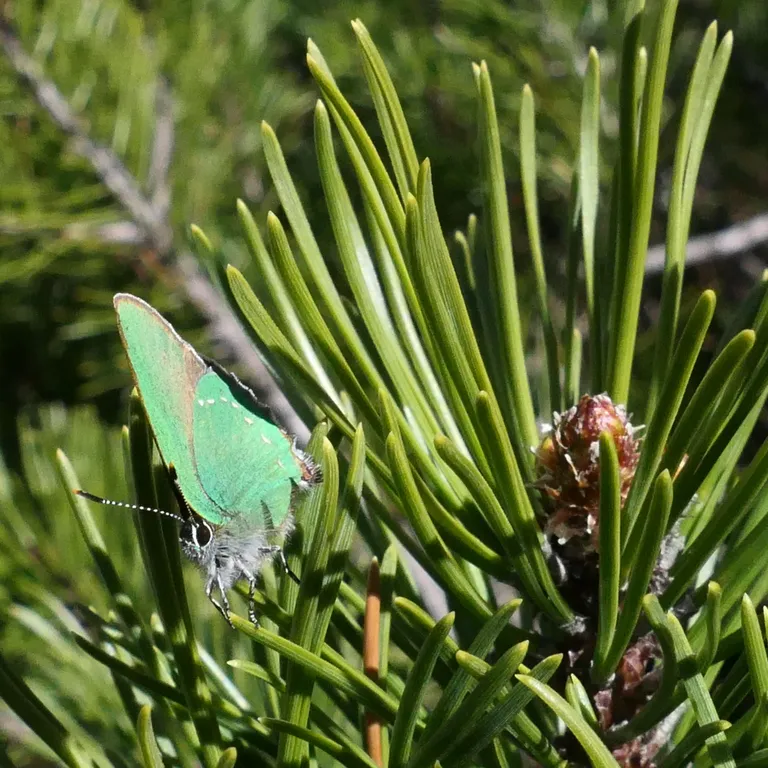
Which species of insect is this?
Callophrys rubi
